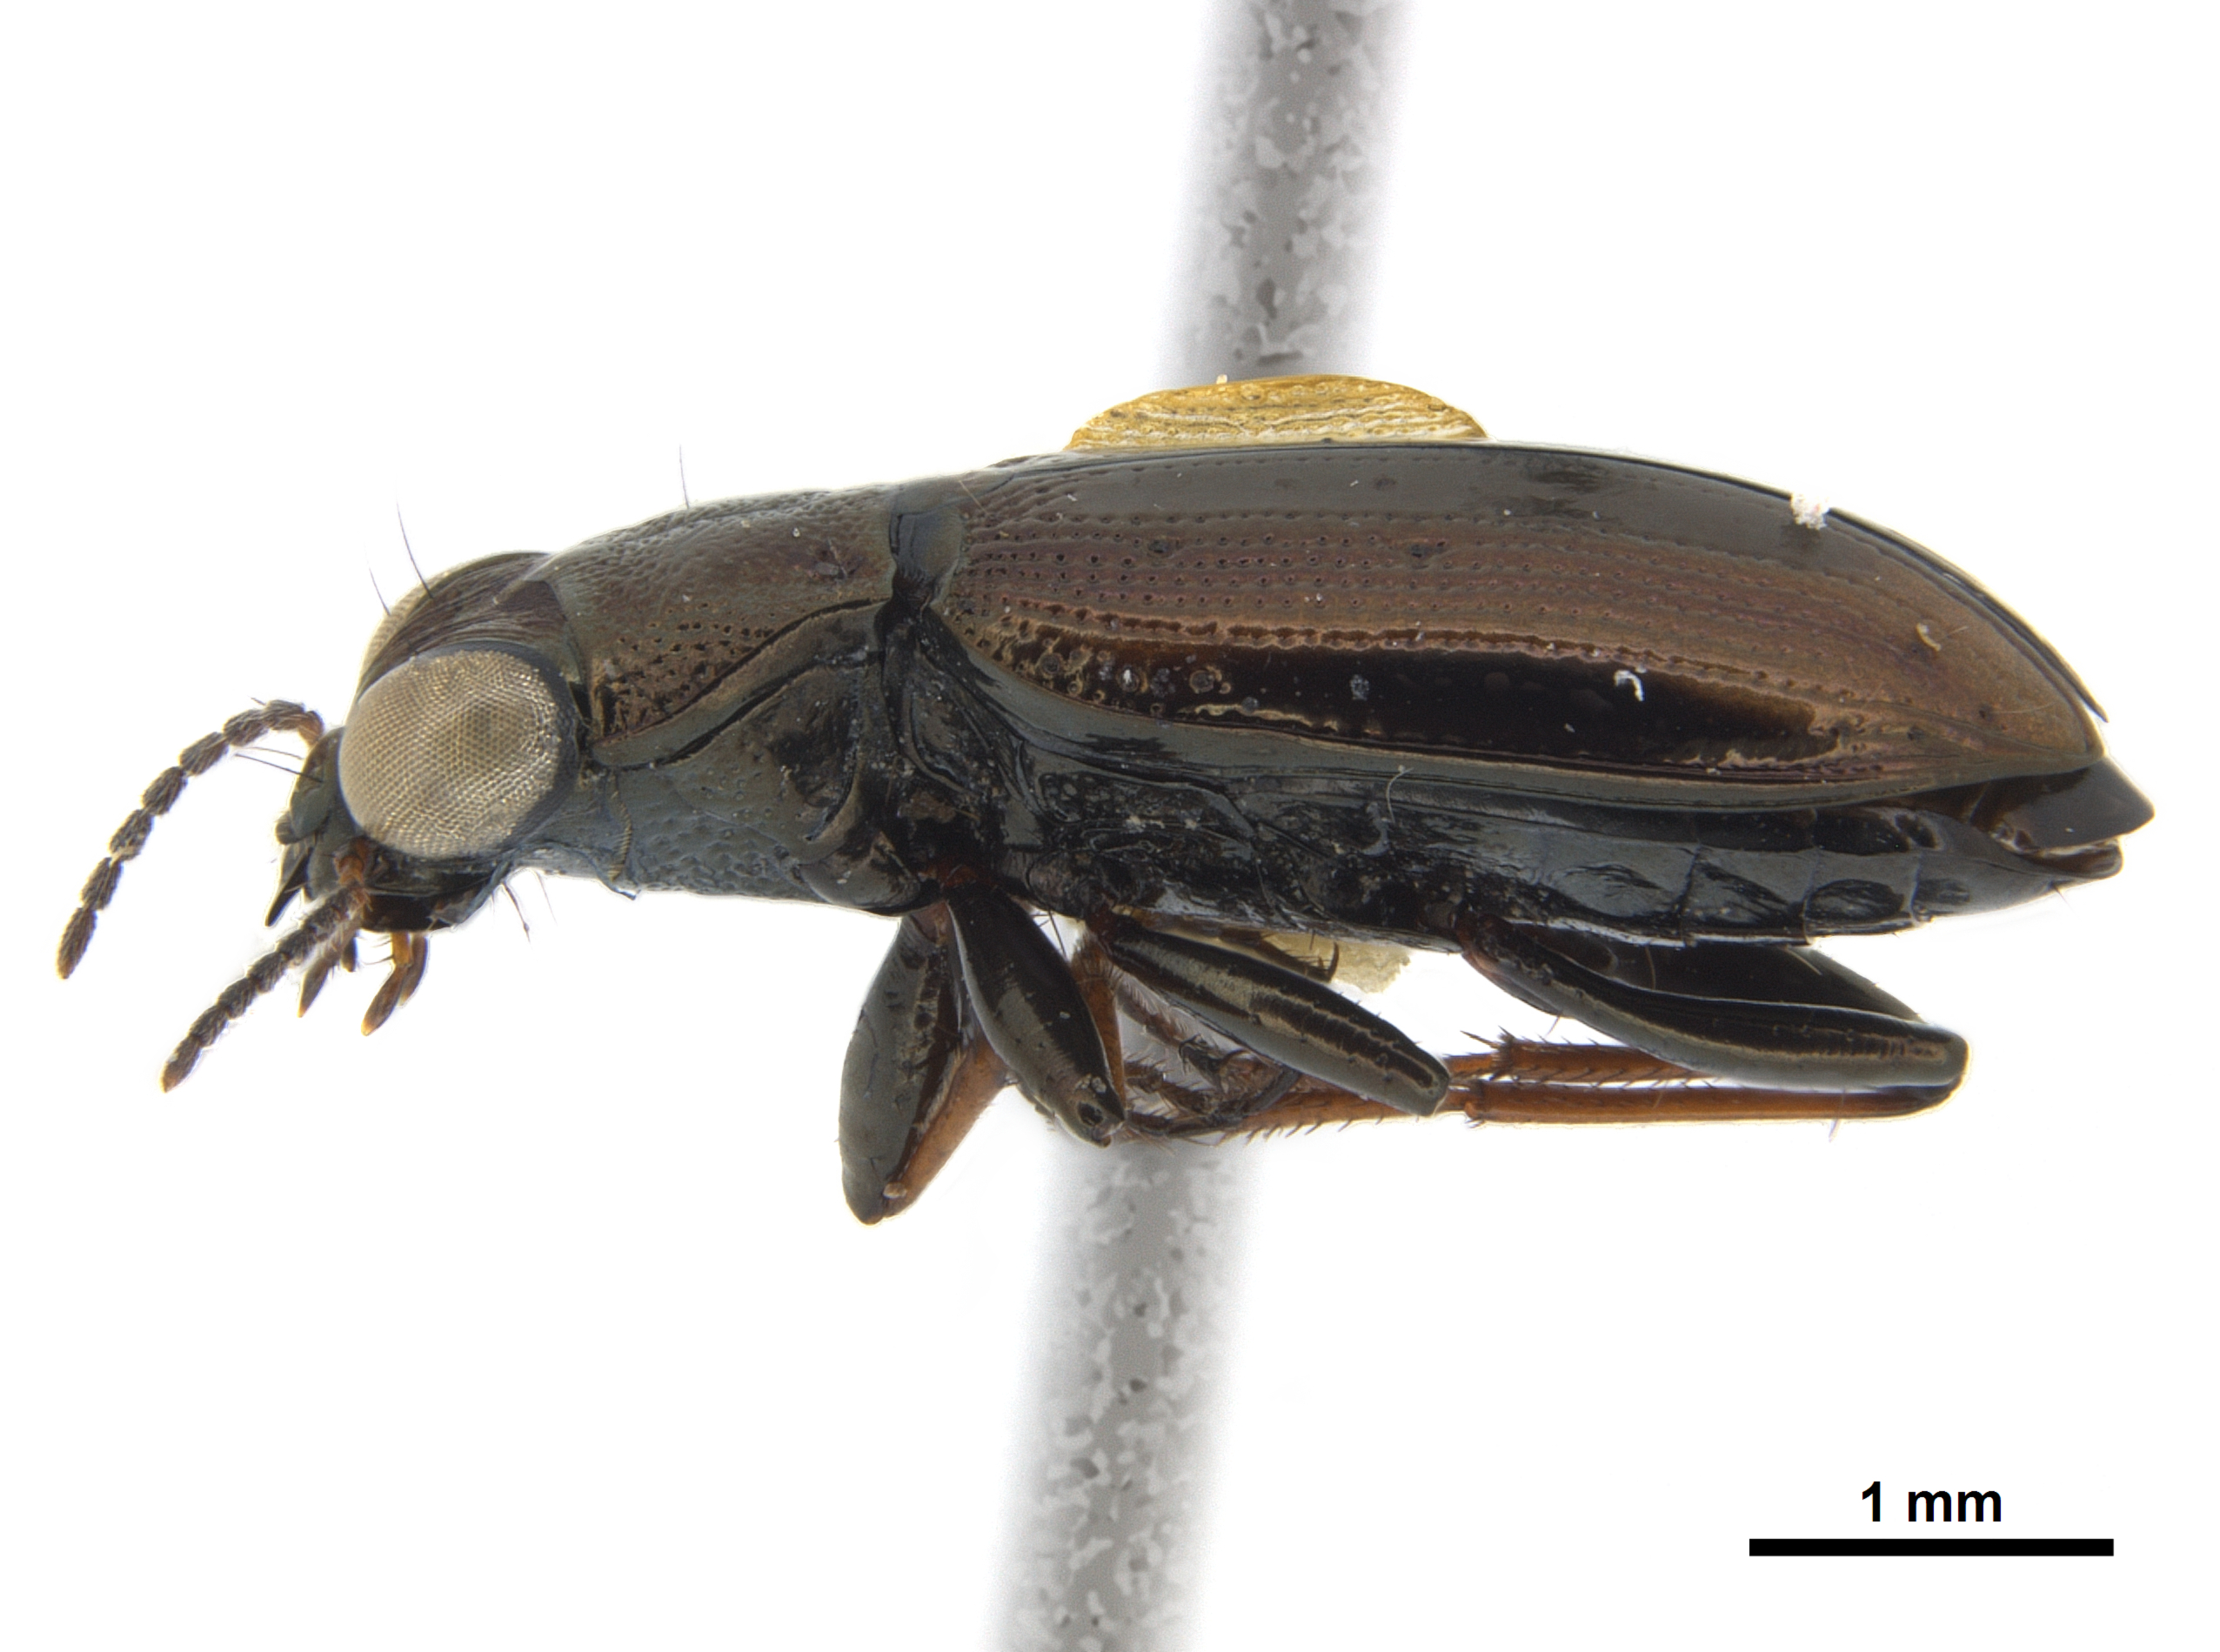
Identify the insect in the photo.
Notiophilus nemoralis
